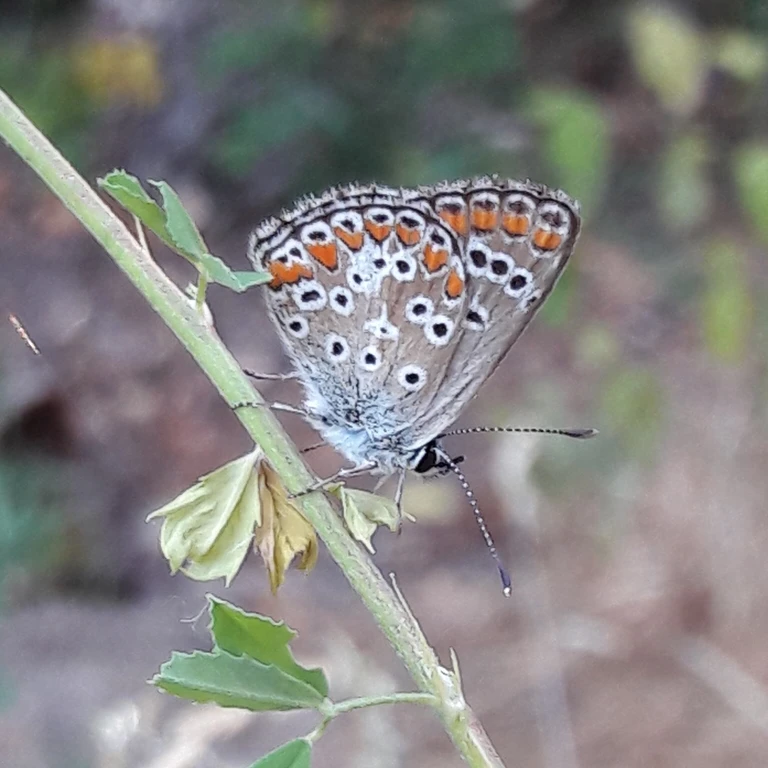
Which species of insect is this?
Aricia agestis/artaxerxes
